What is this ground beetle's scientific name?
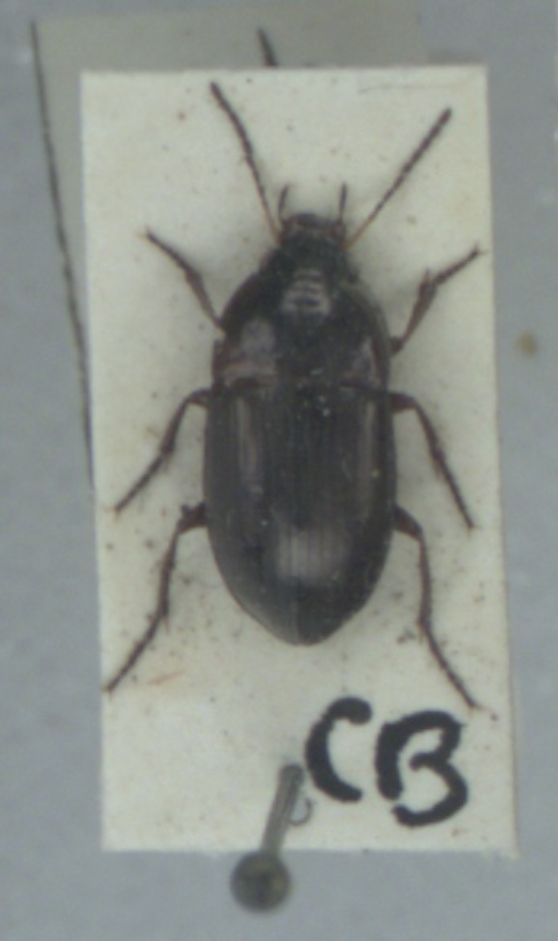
Amara communis
